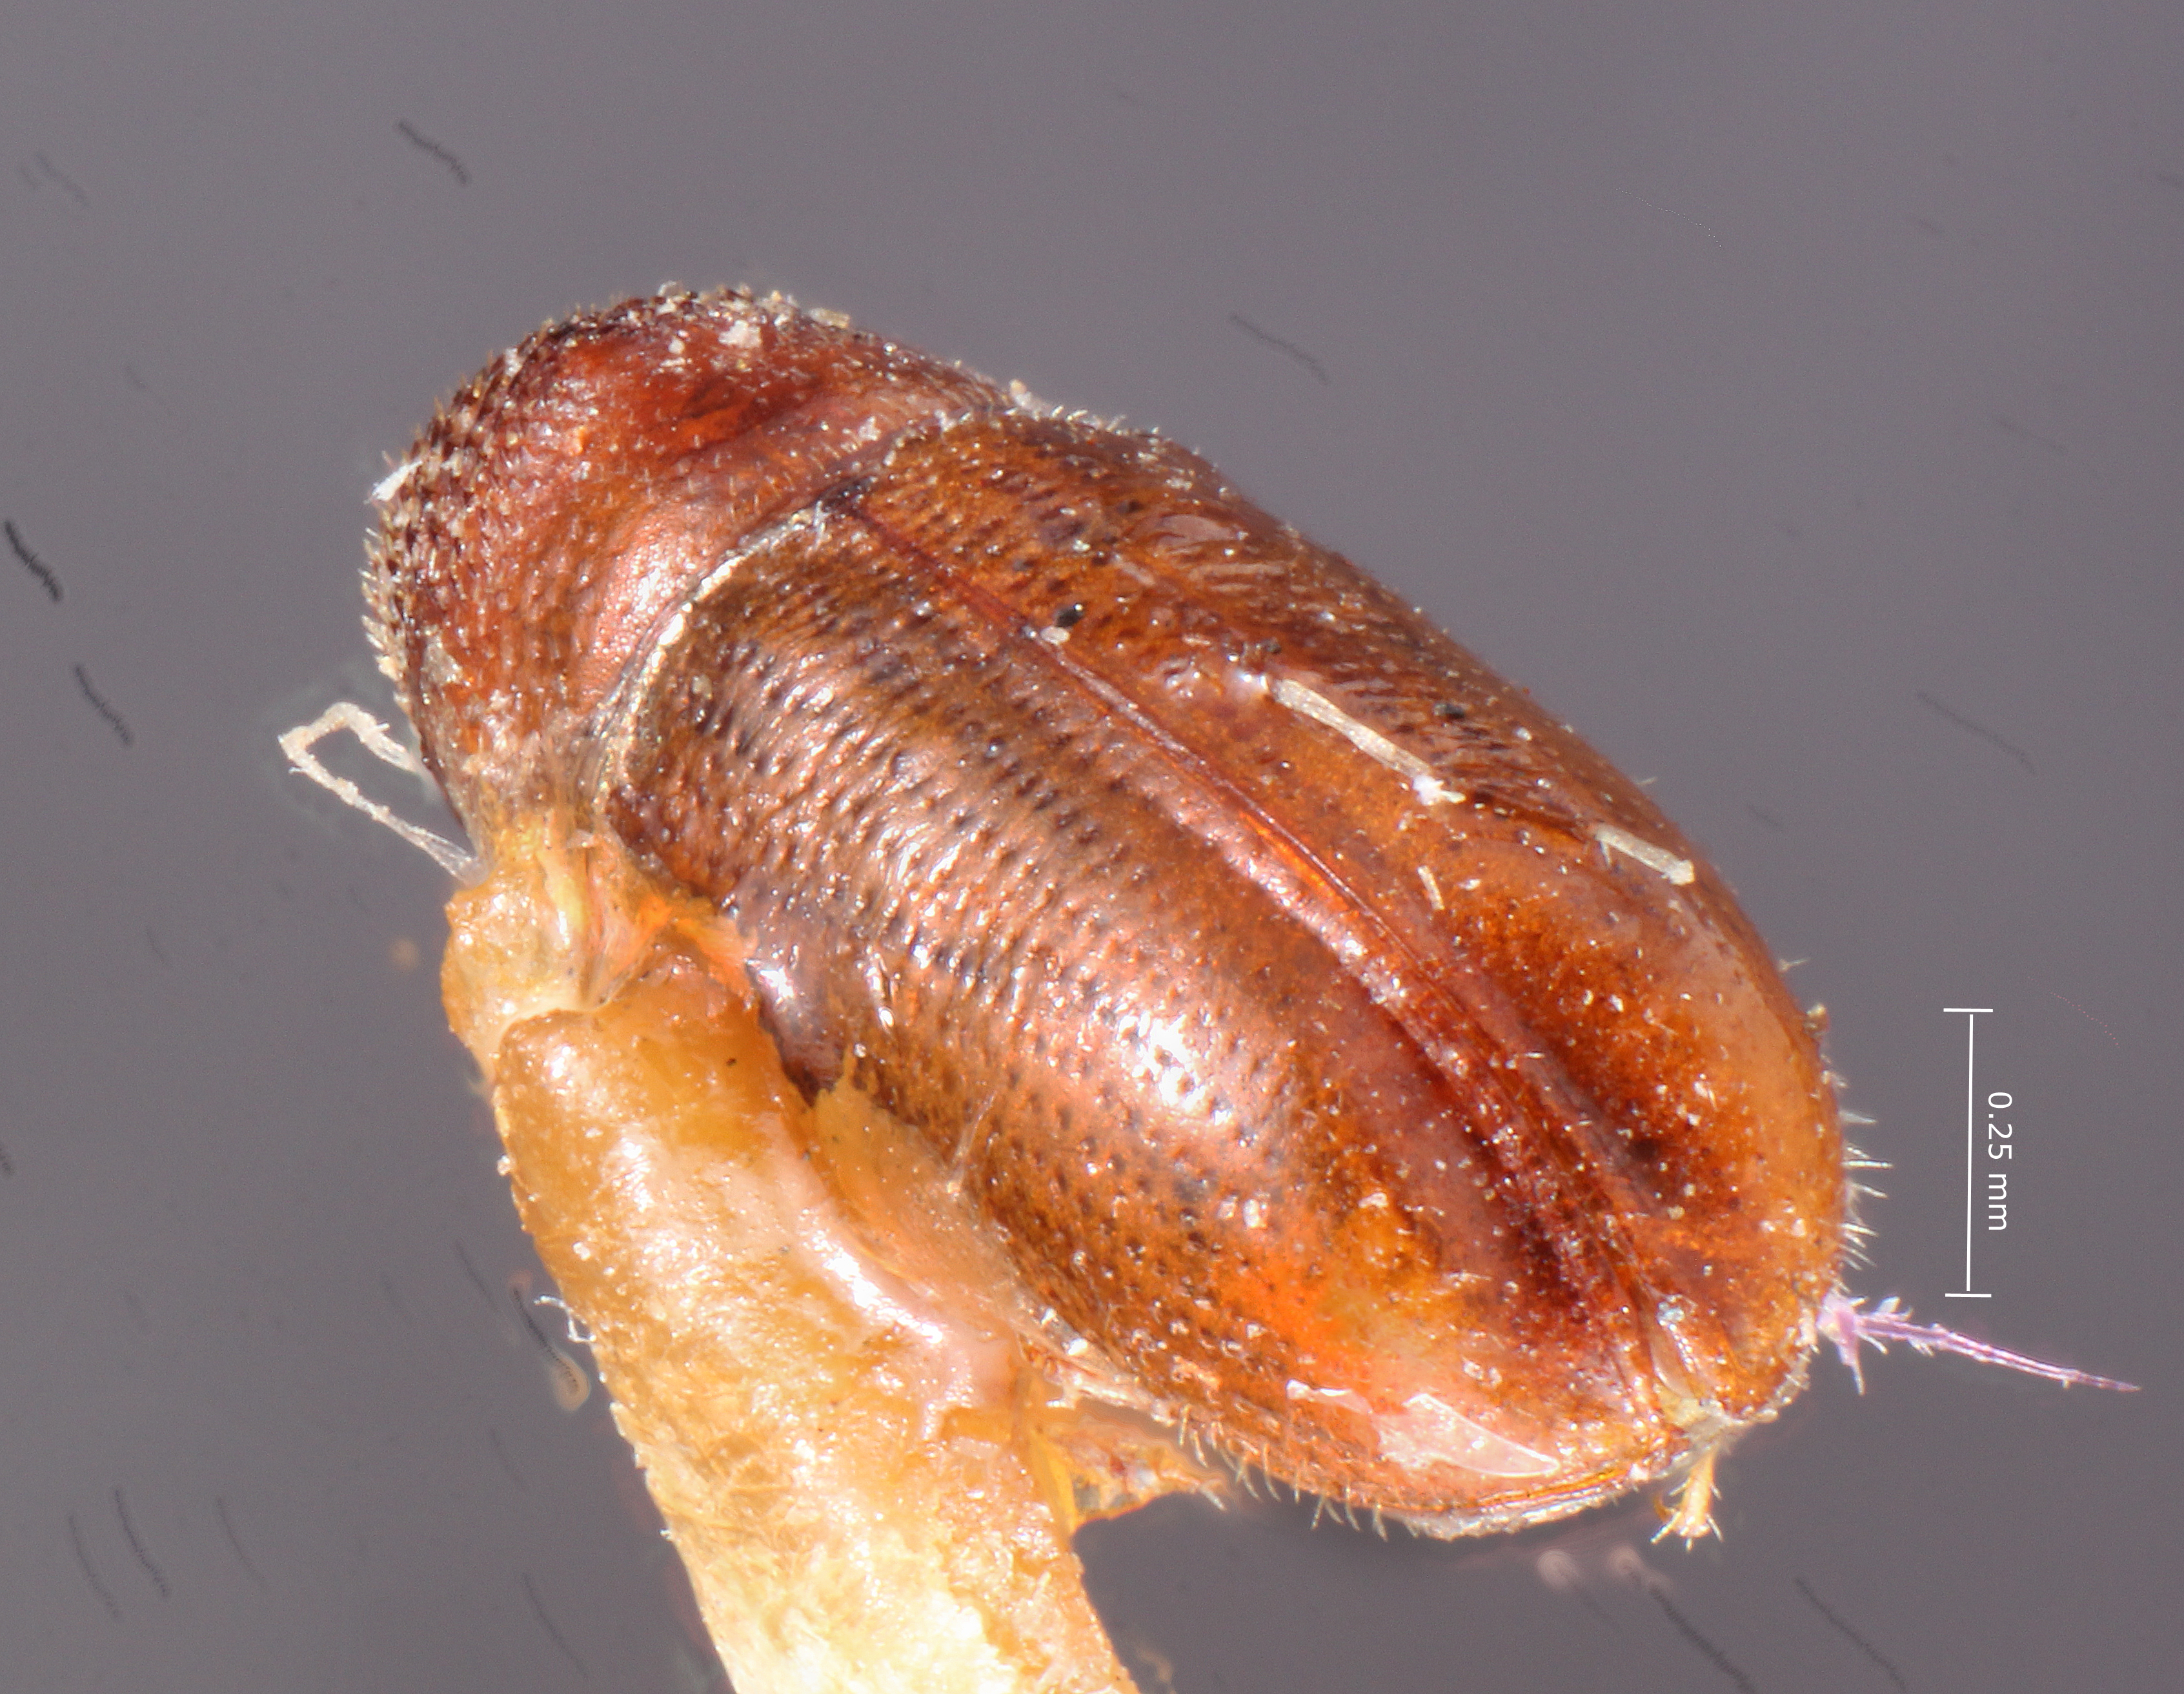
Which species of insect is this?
Pityophthorus ornatus
